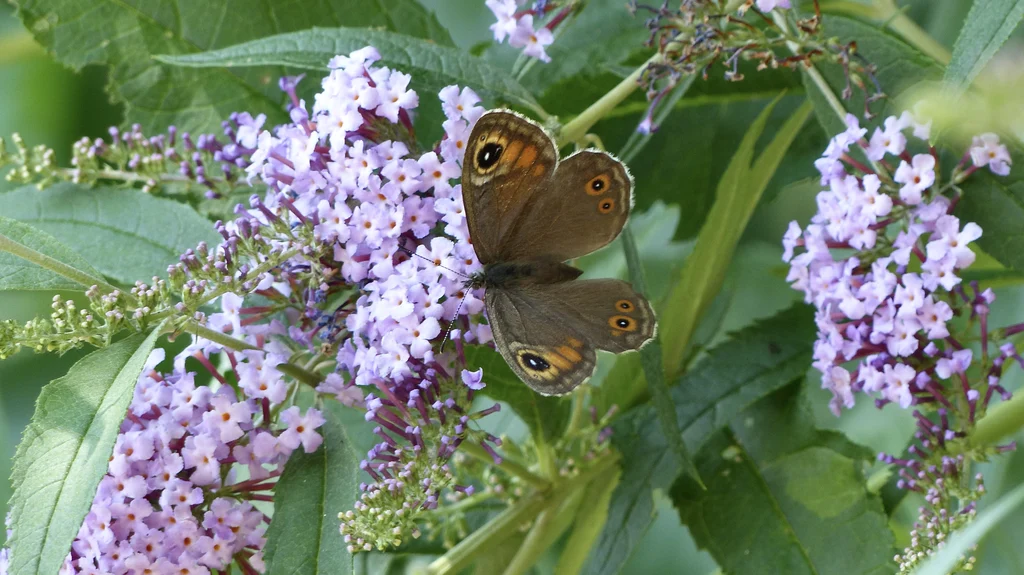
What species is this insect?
Lasiommata maera (also Pararge maera)
